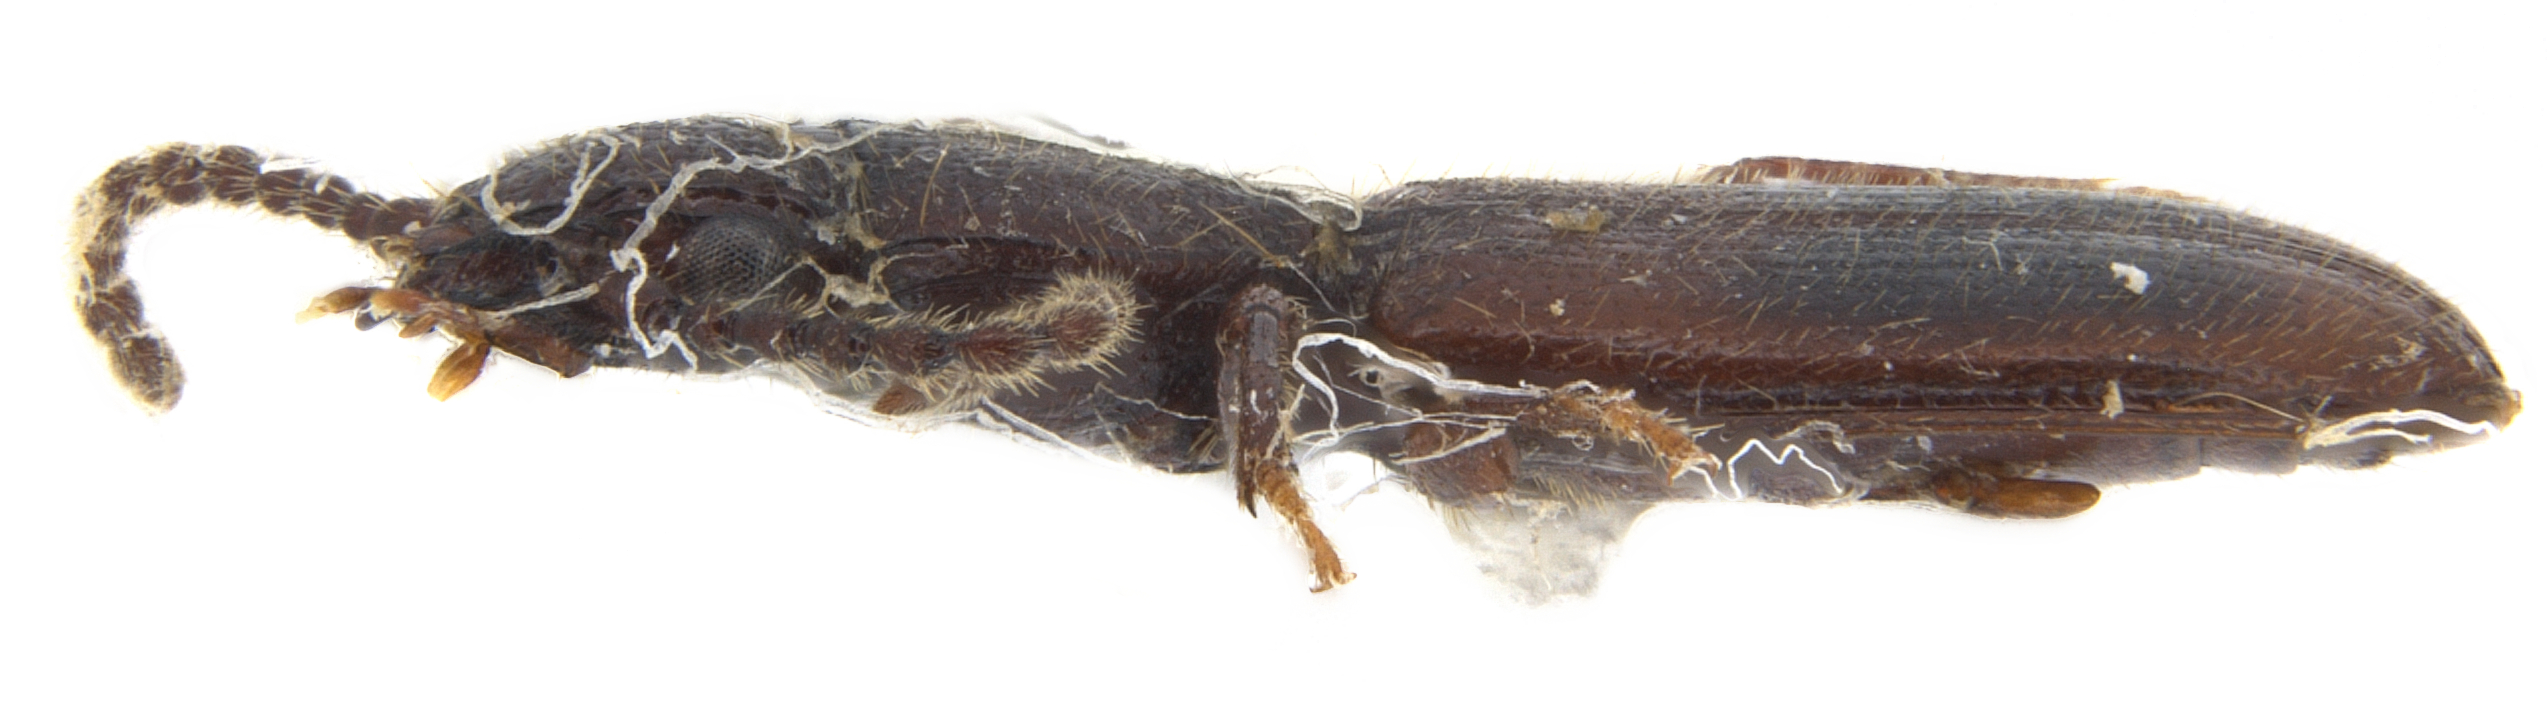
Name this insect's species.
Cymbionotum helferi
